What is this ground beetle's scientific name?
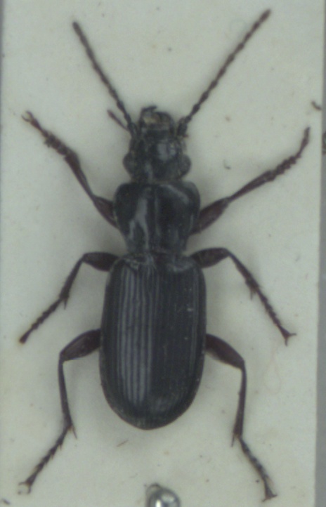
Pterostichus macer
